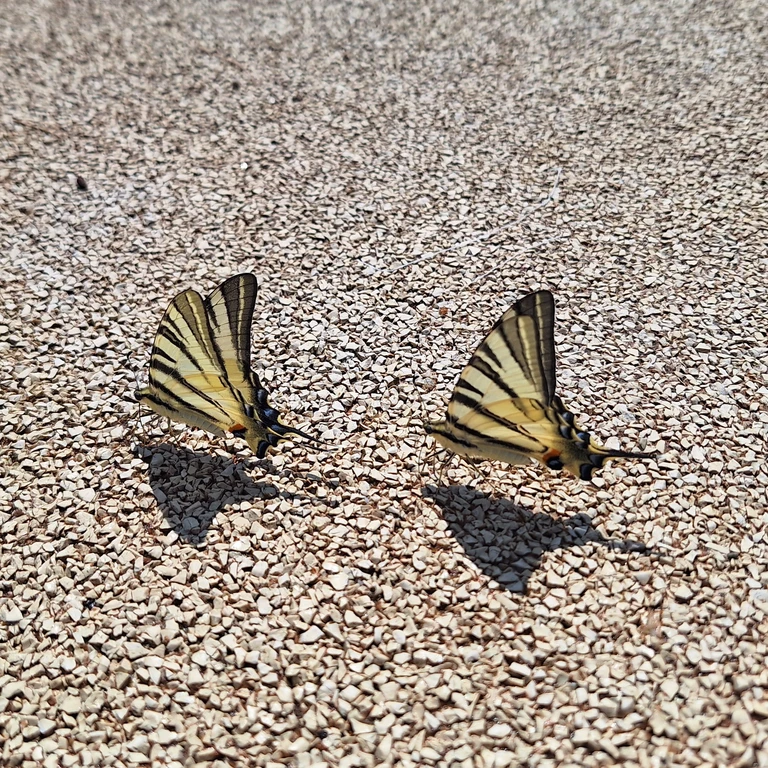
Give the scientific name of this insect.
Iphiclides podalirius
